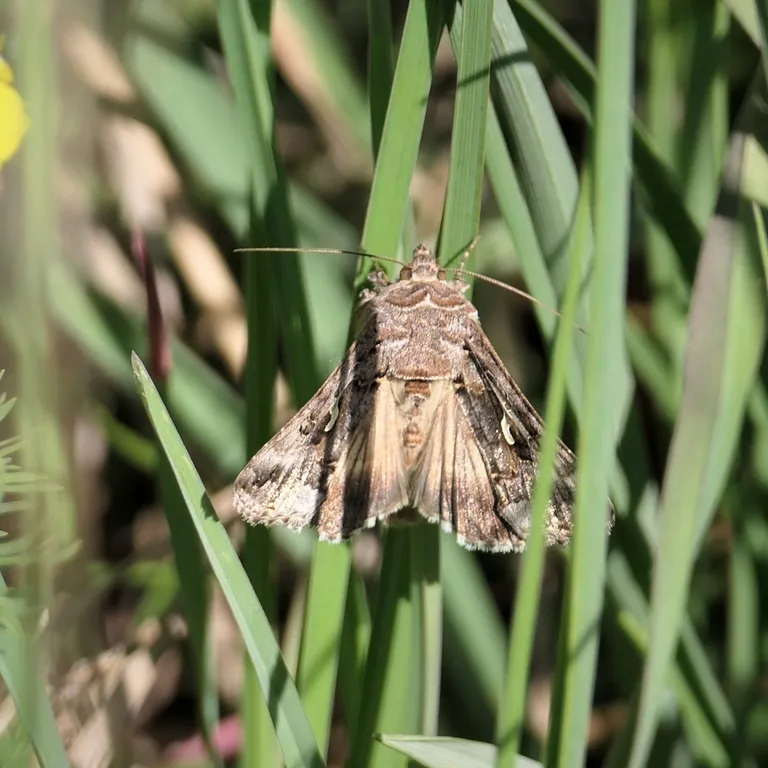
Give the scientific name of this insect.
Autographa gamma
